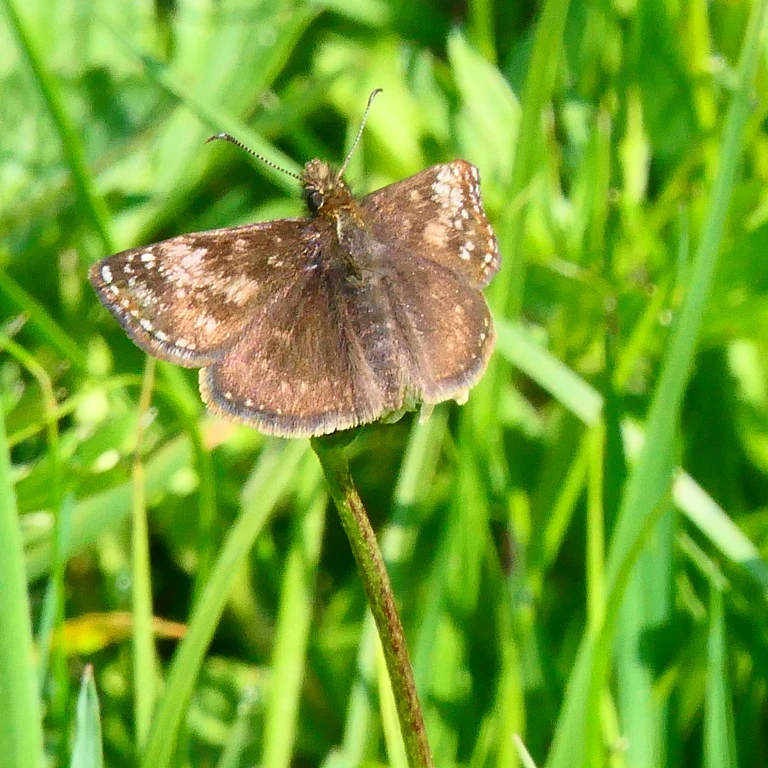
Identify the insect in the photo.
Erynnis tages
